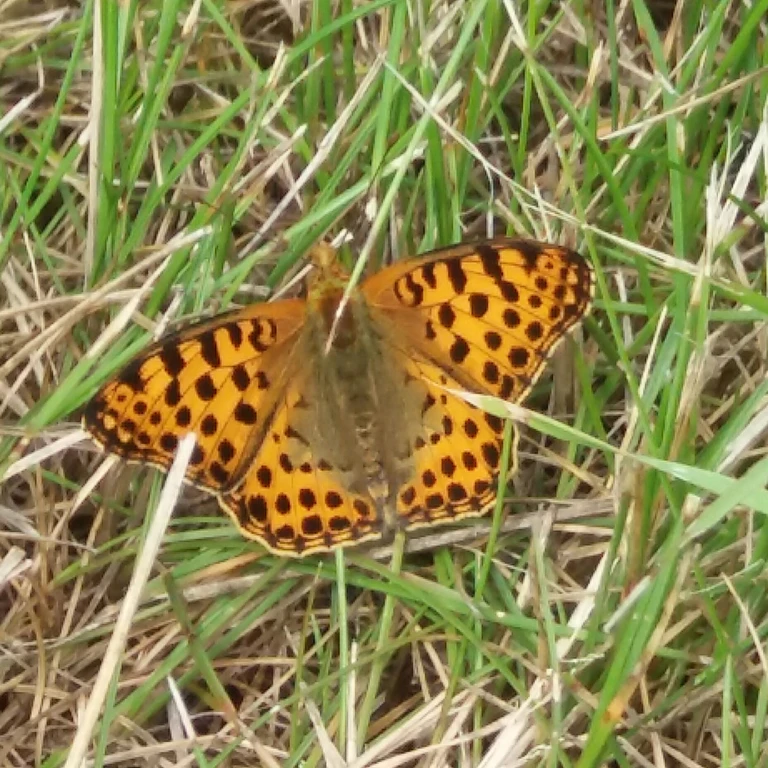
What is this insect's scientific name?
Issoria lathonia
